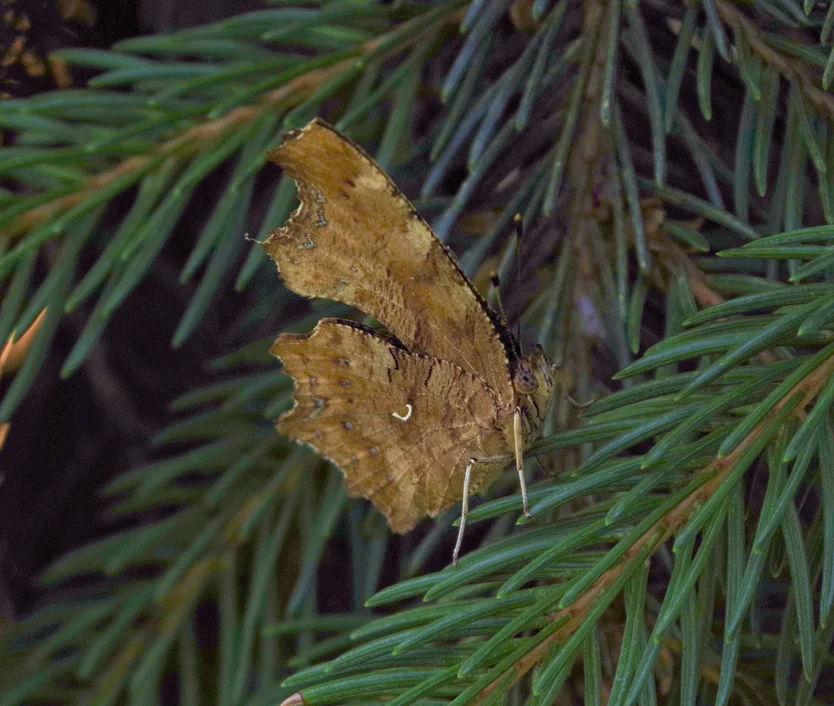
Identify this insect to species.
Polygonia c-album
